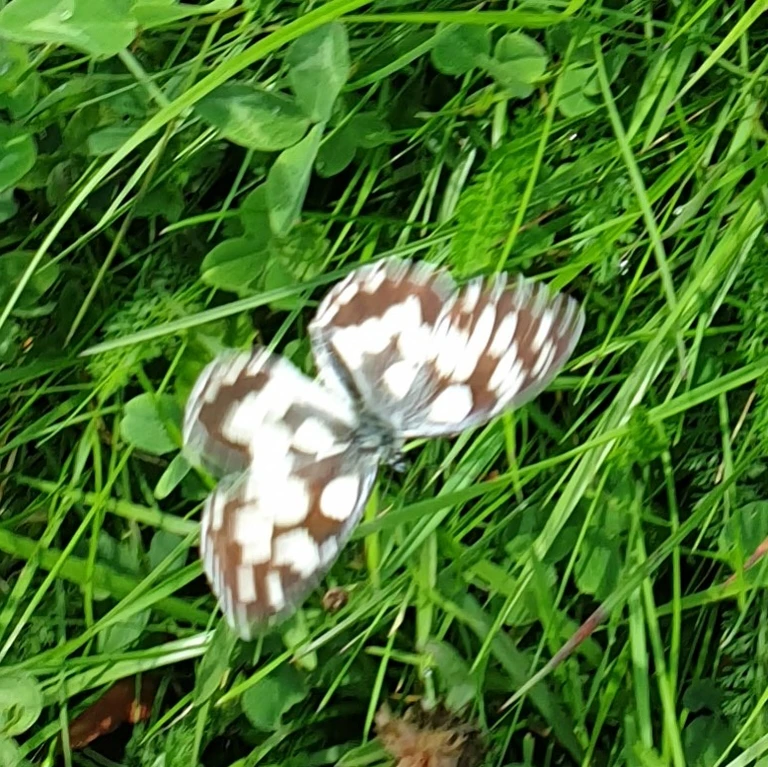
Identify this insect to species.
Melanargia galathea
